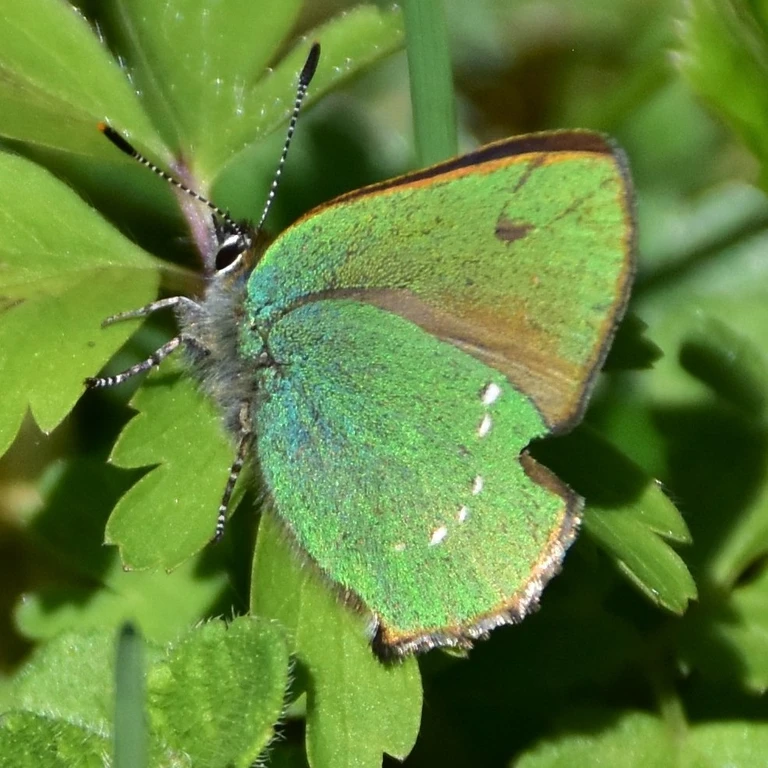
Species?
Callophrys rubi
